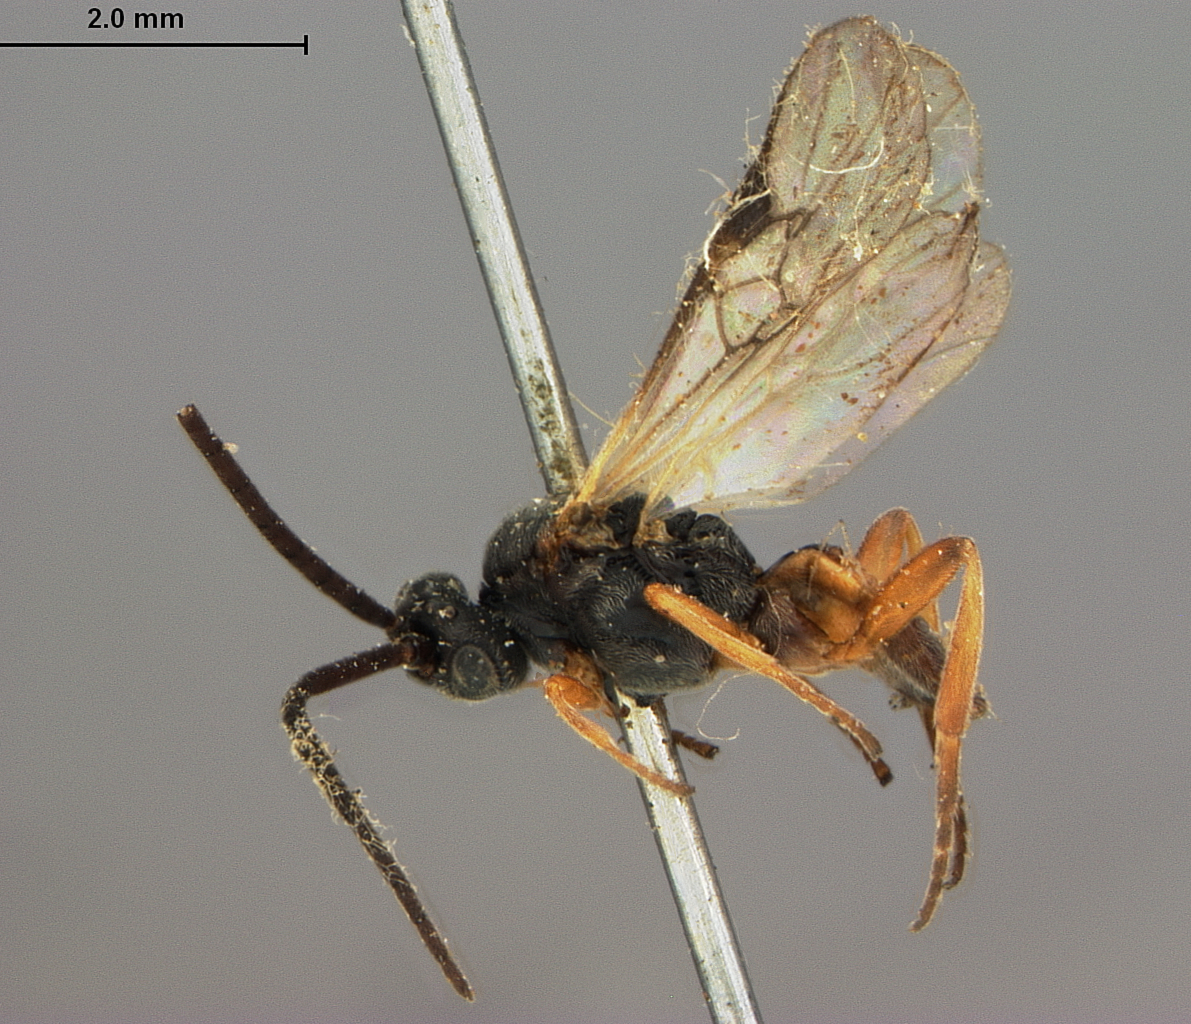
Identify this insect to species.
Microplitis cincta
